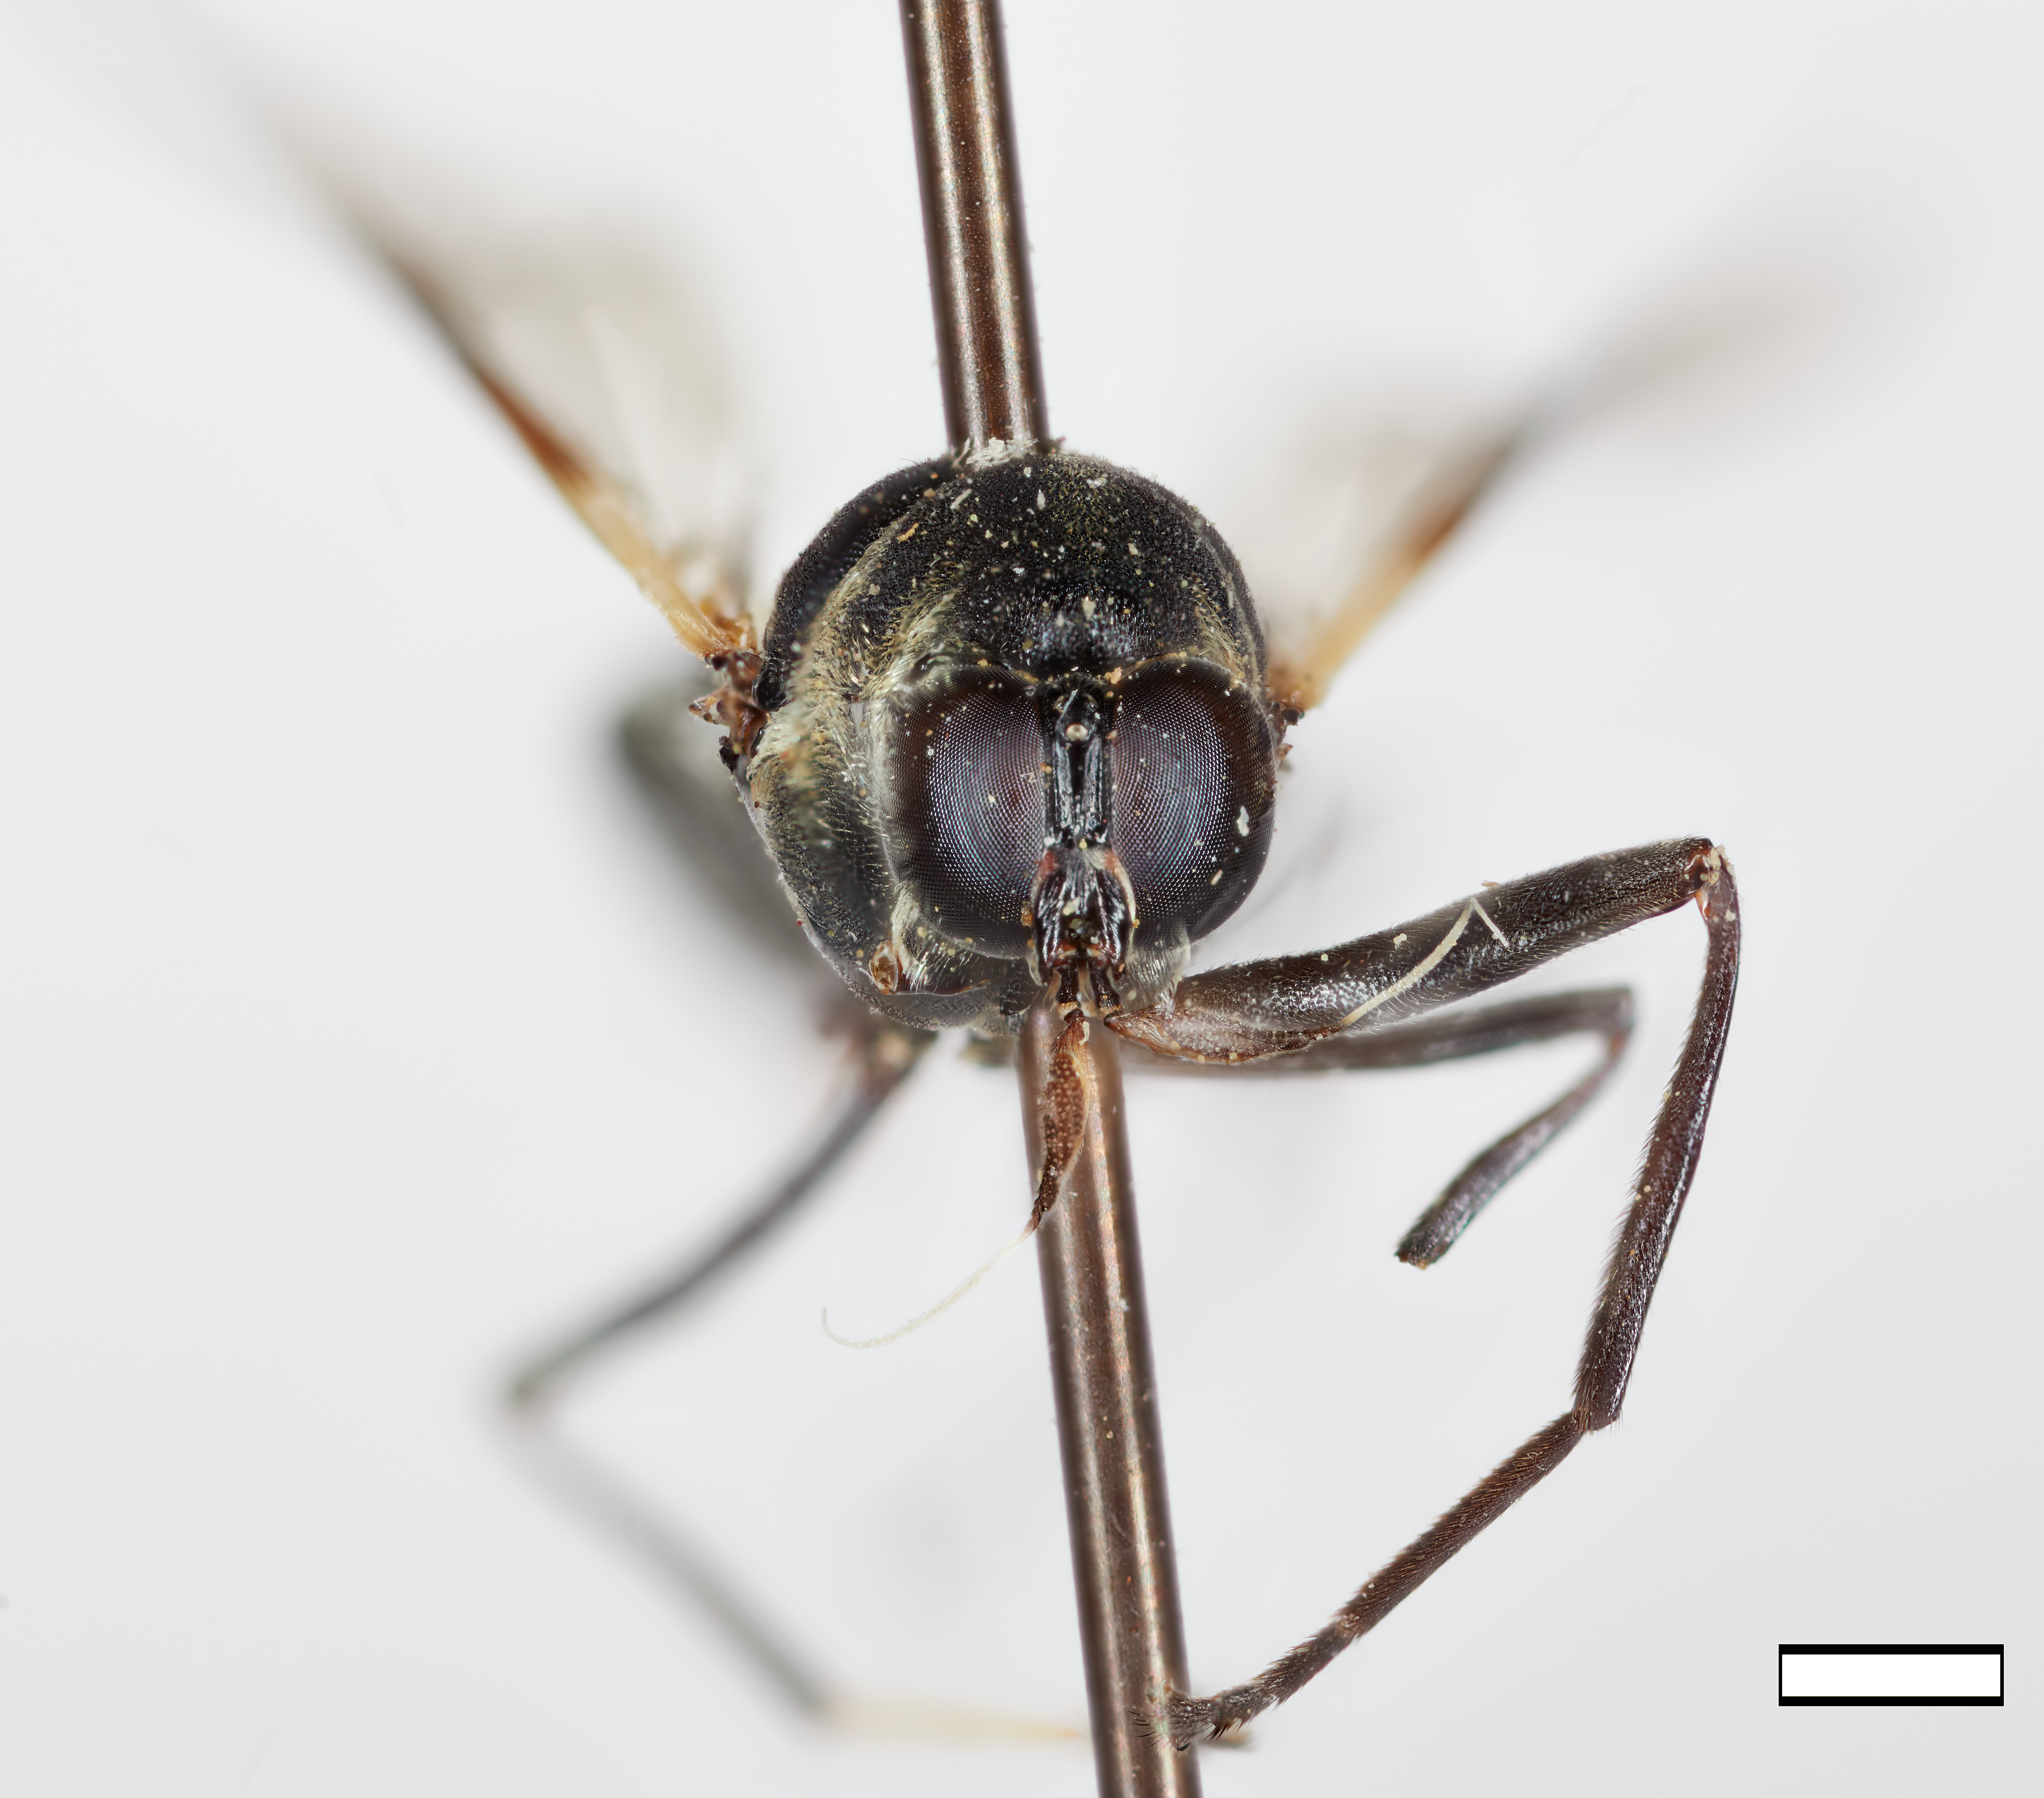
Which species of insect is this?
Artemitomima mirabilis
